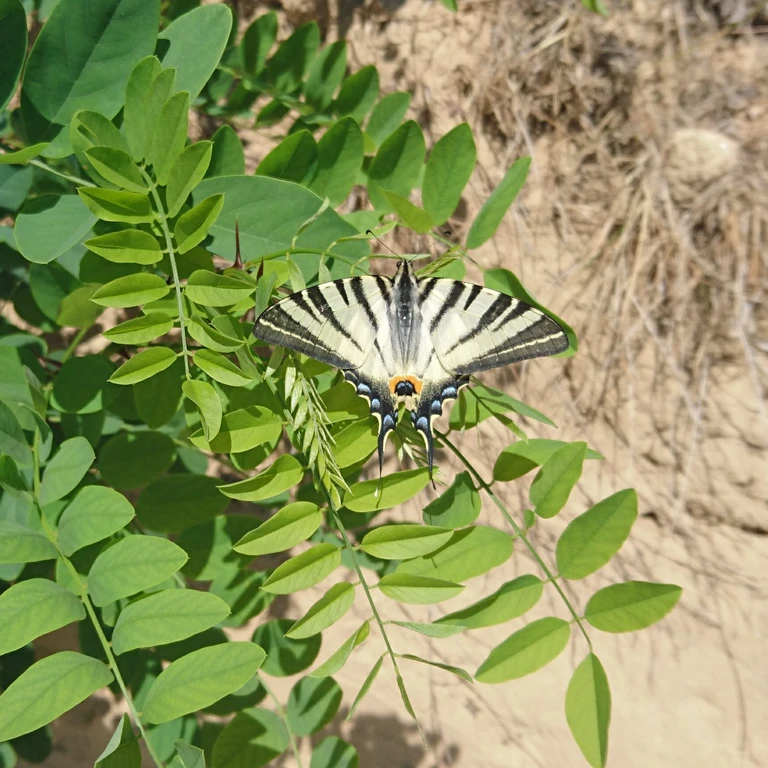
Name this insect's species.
Iphiclides podalirius
